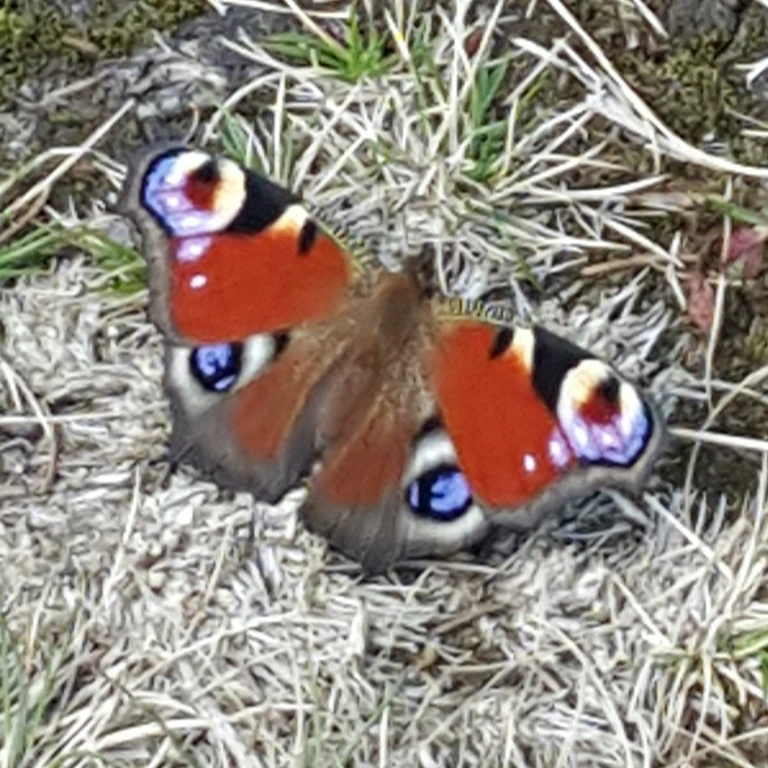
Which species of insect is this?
Aglais io
